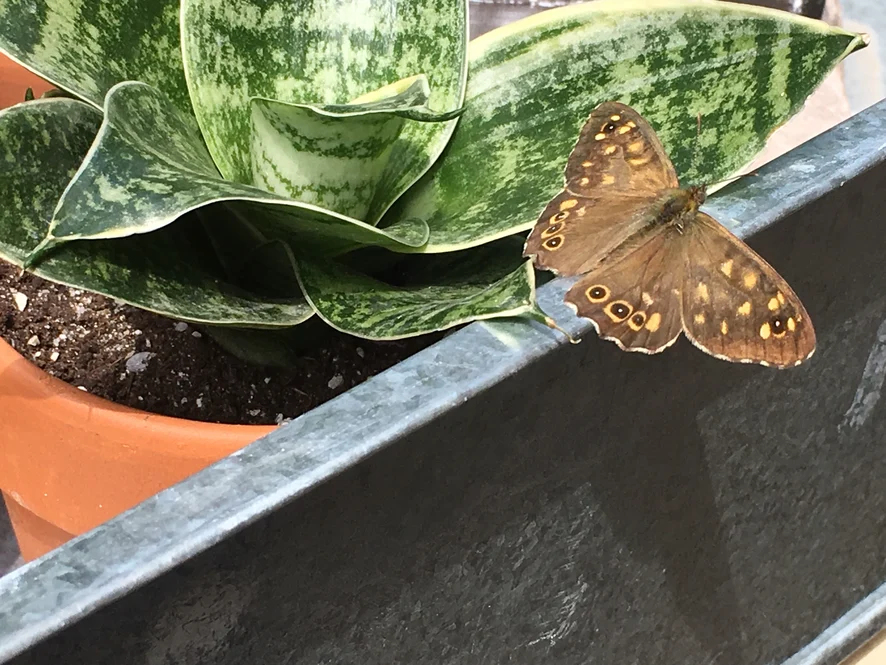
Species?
Pararge aegeria
